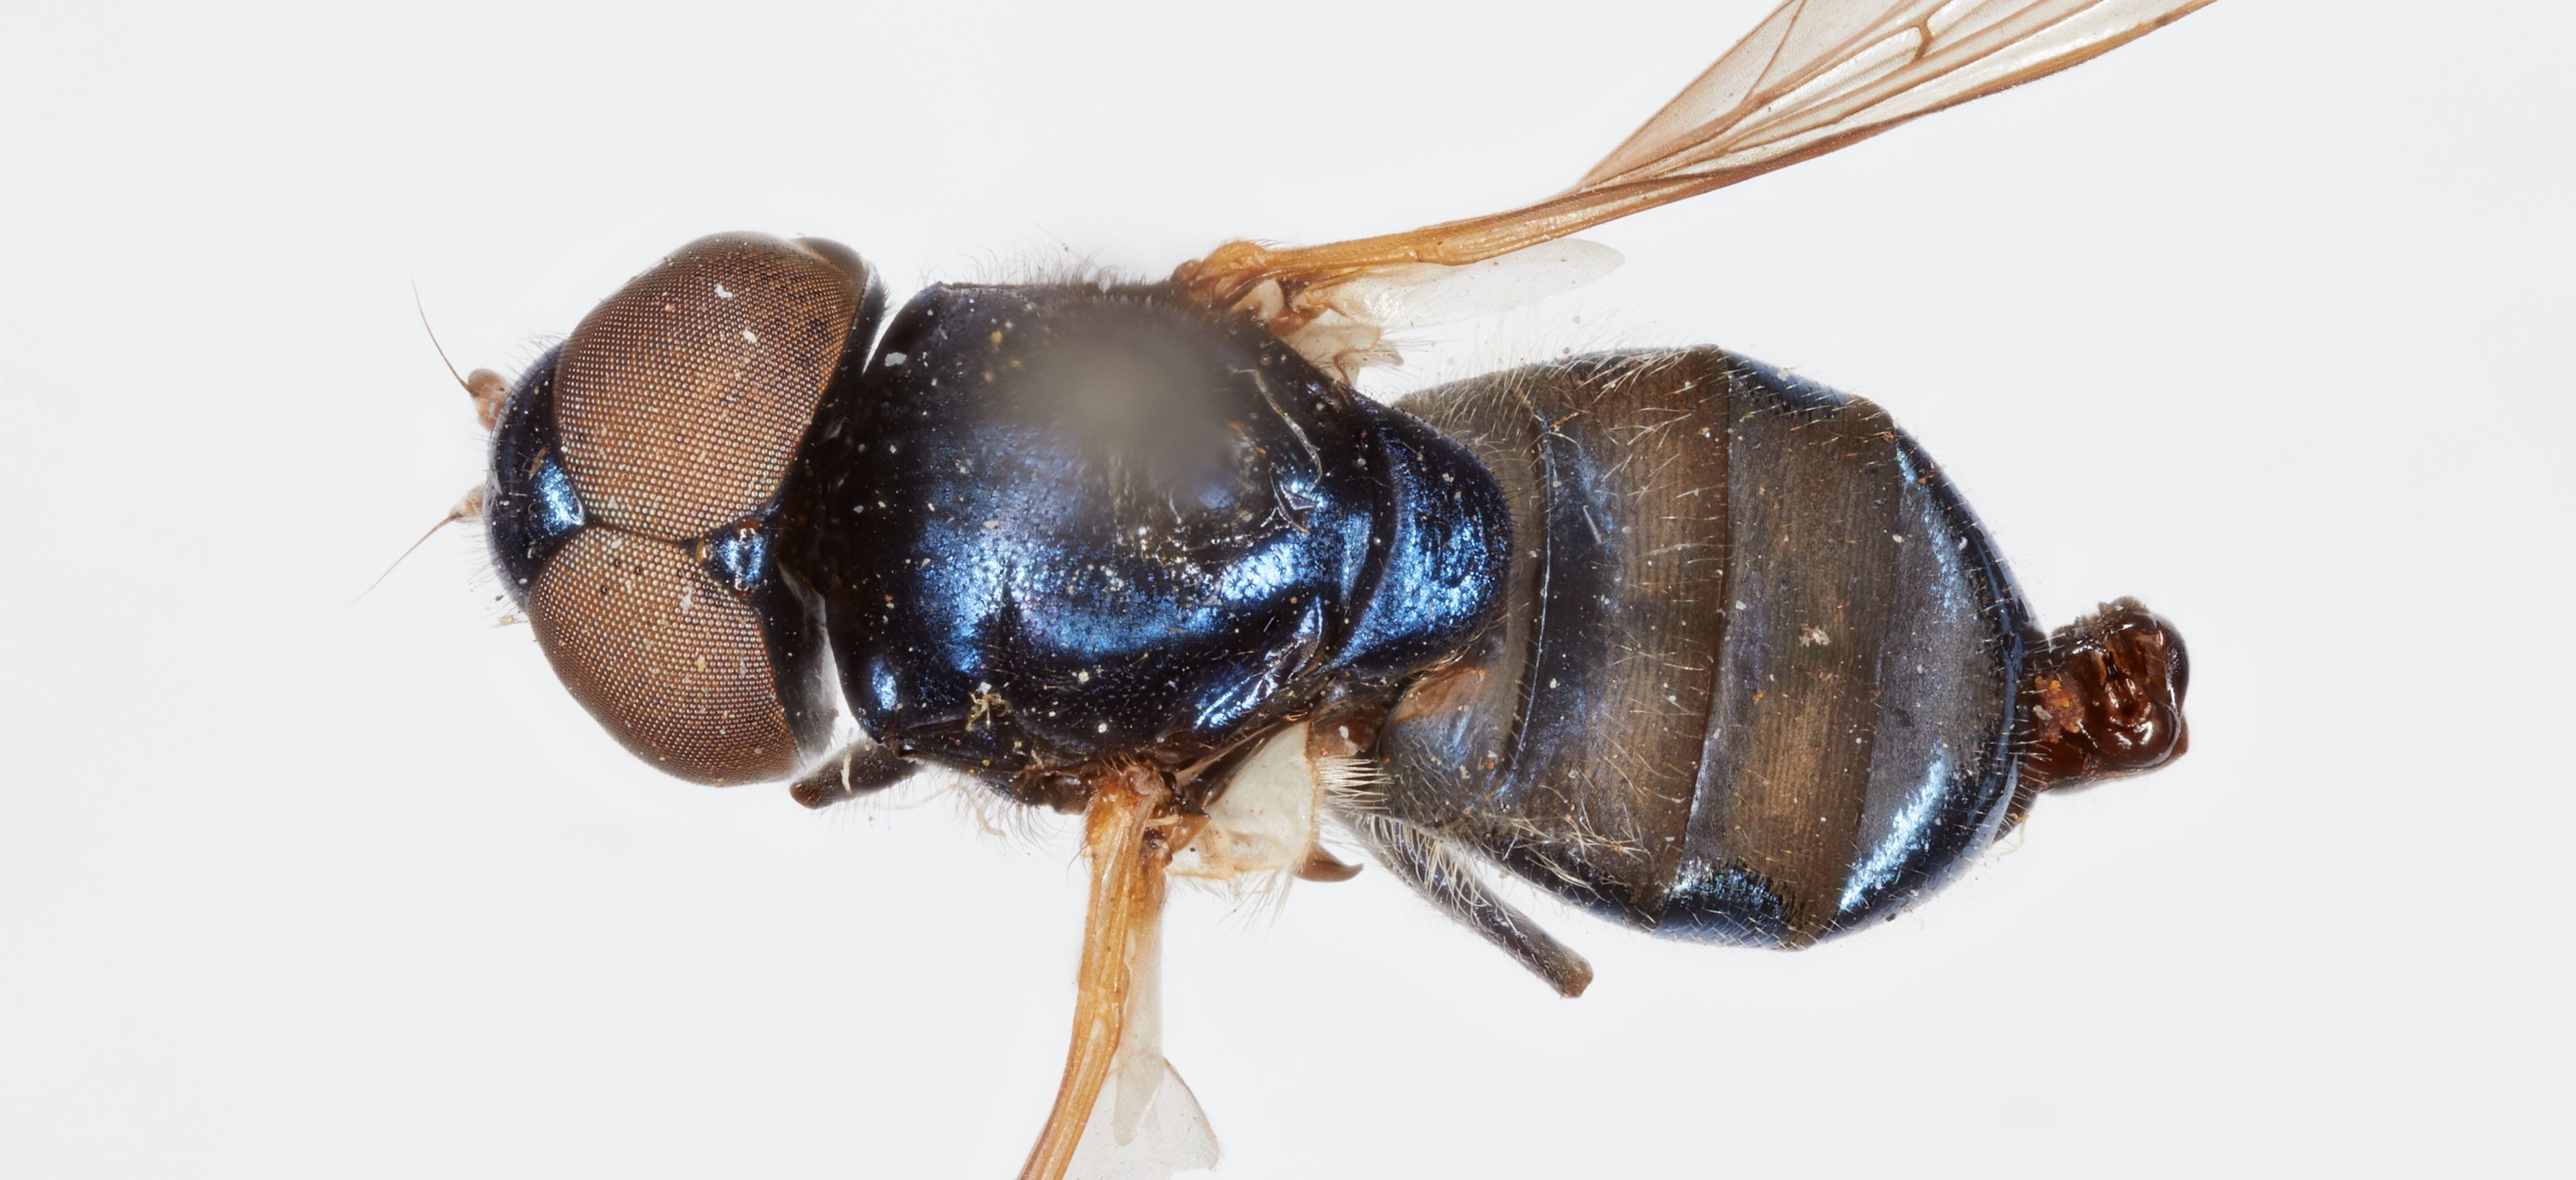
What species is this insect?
Chrysogaster greenei
